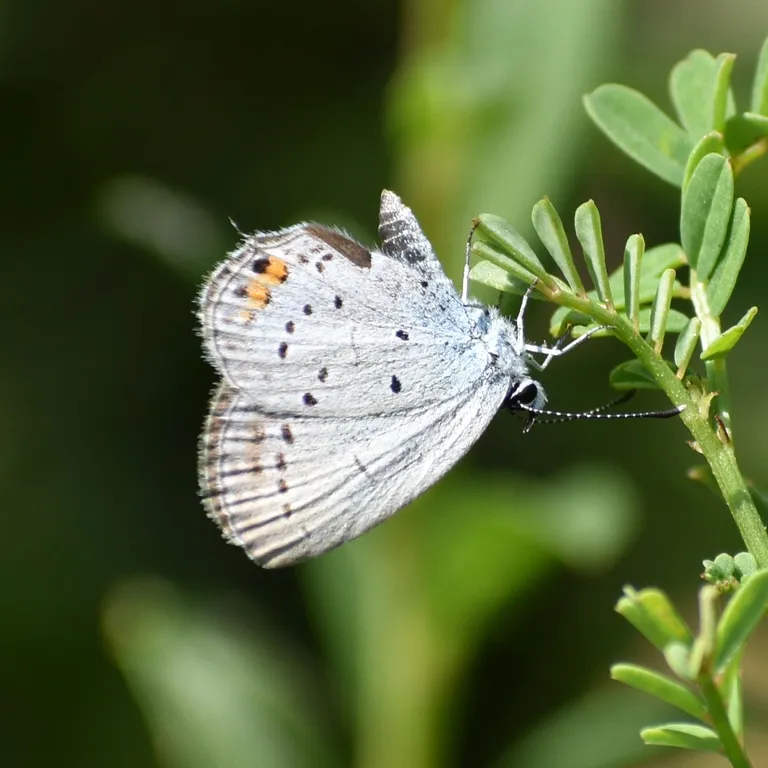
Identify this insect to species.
Cupido argiades (also Elkalyce argiades)
